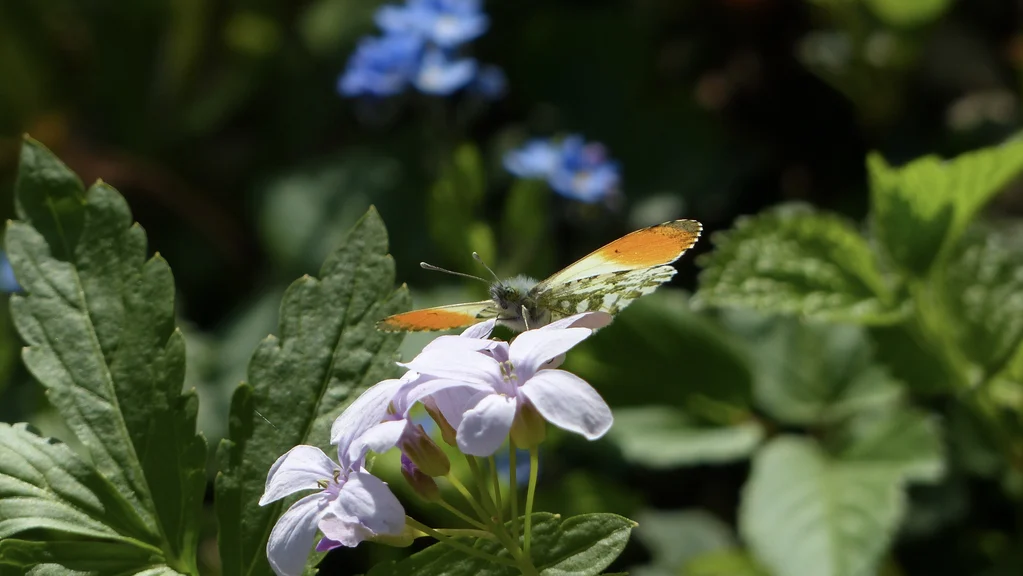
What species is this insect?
Anthocharis cardamines
